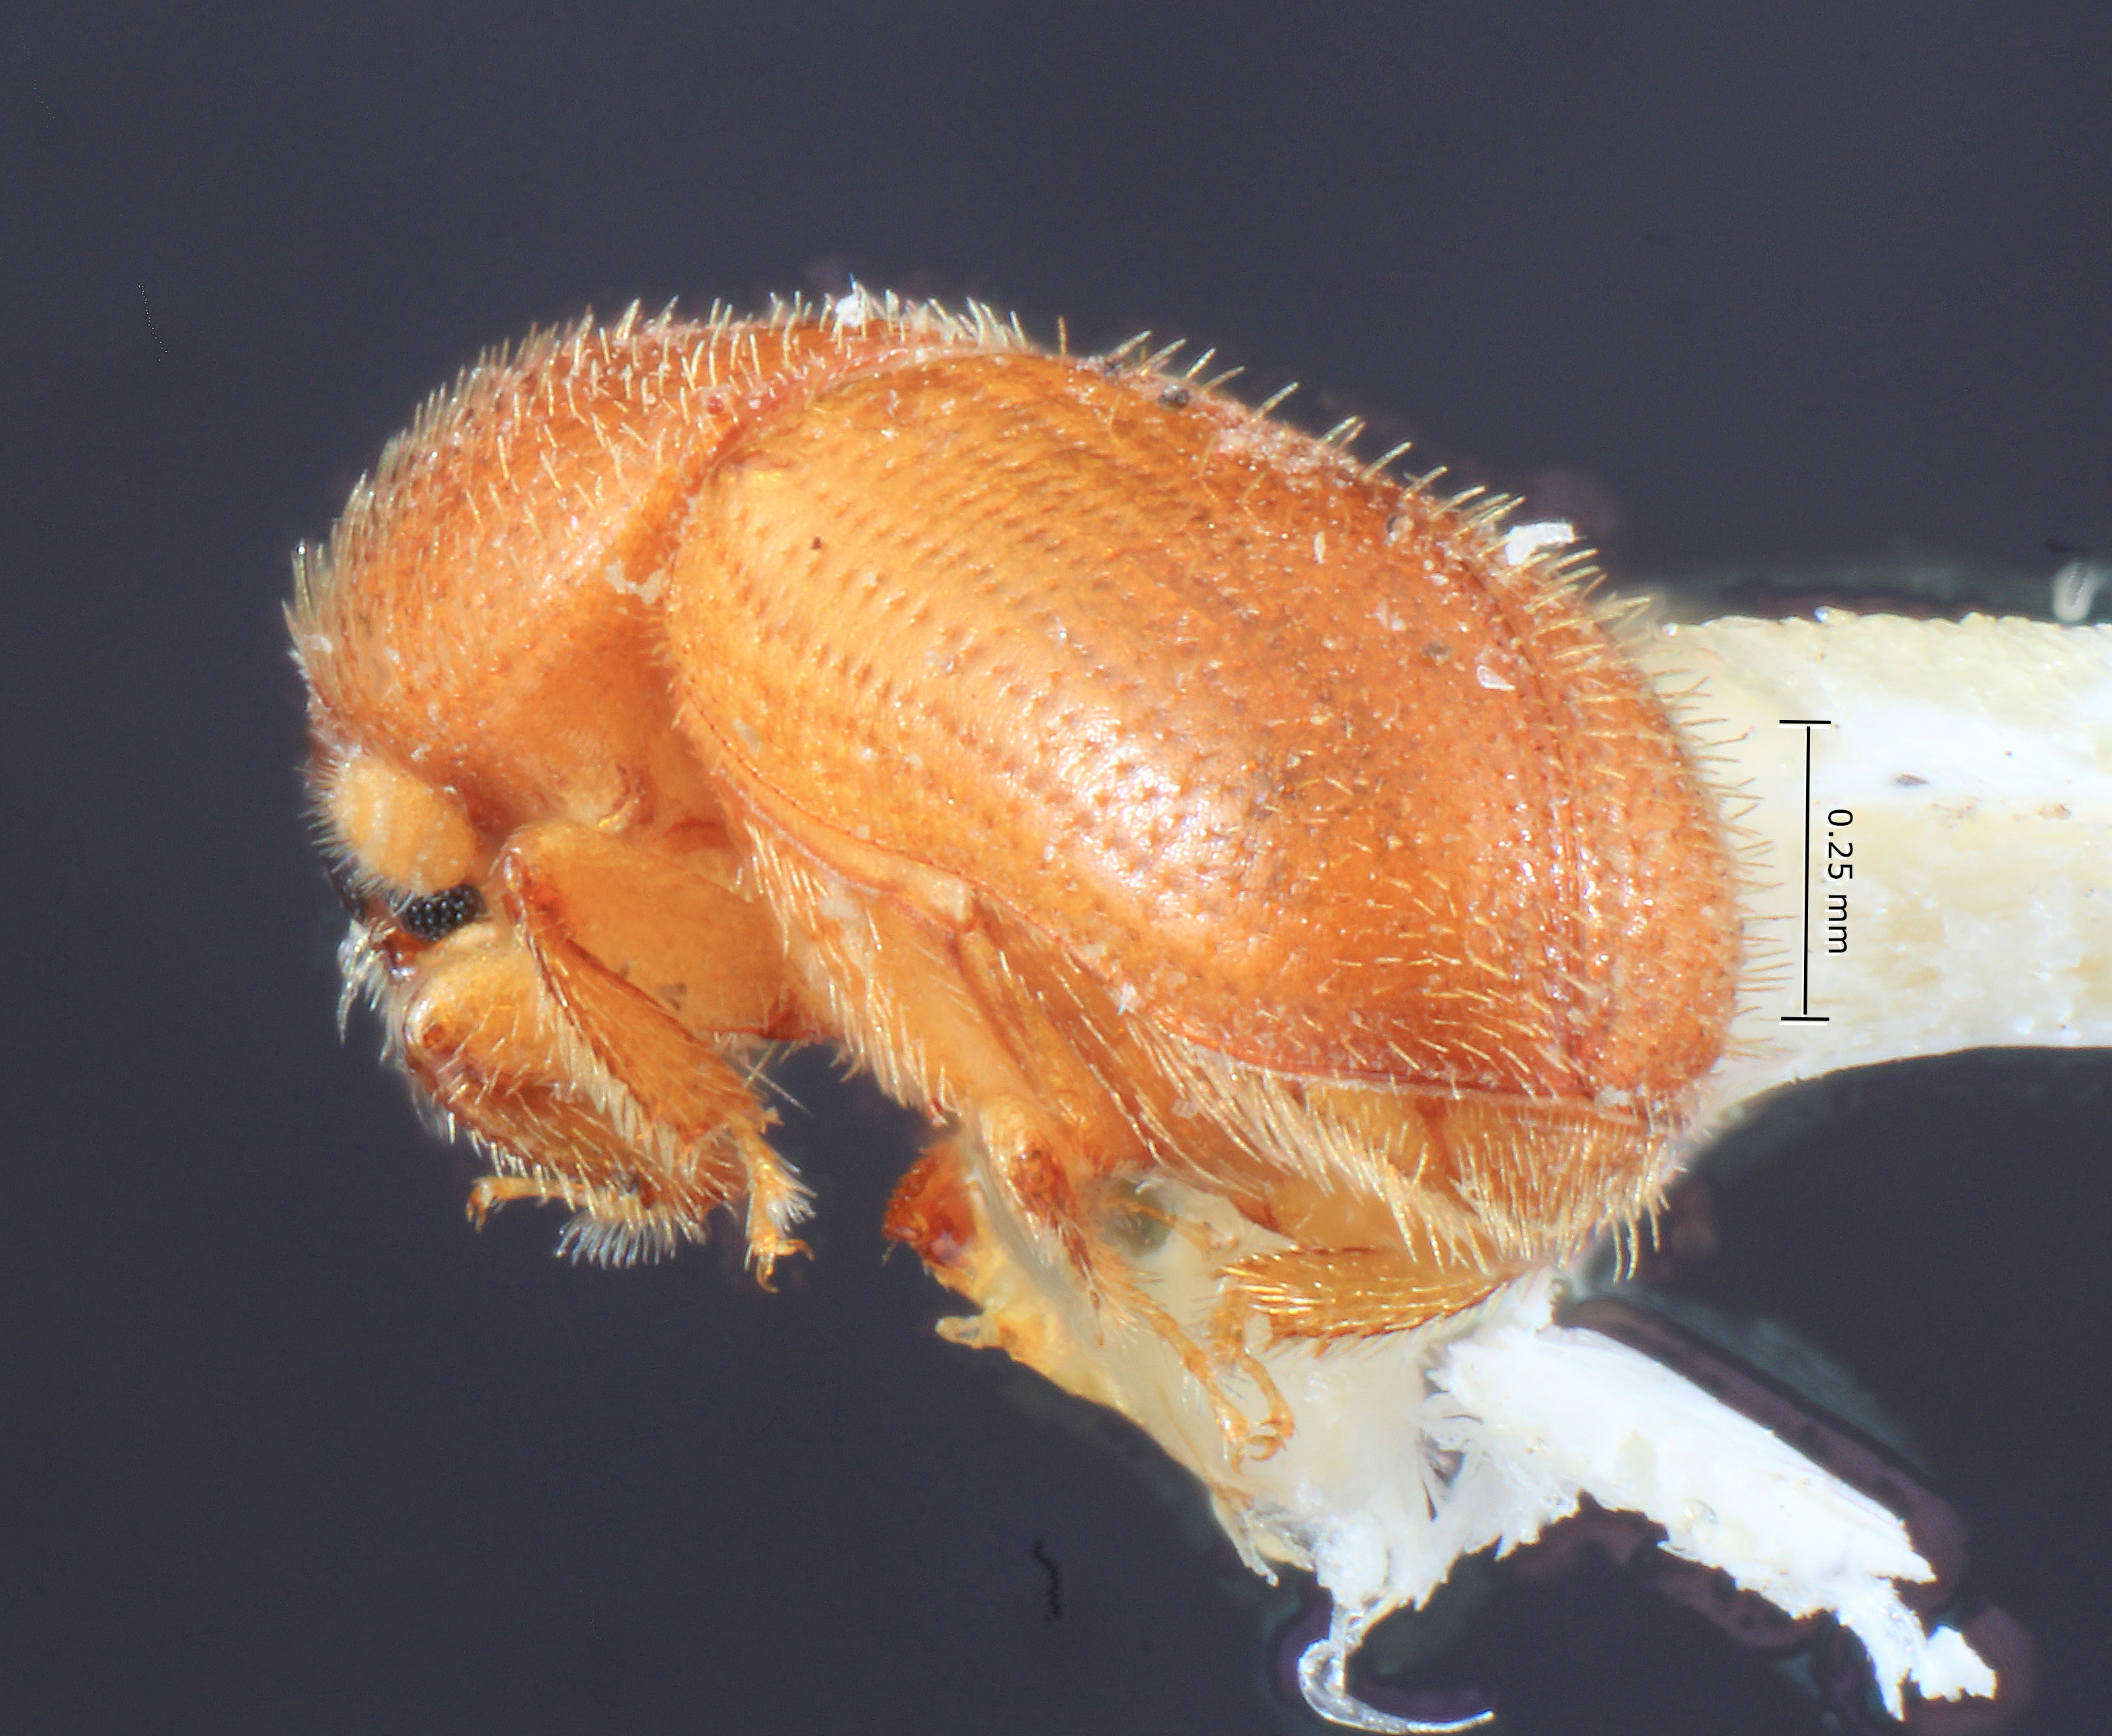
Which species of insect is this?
Dendroterus eximius
